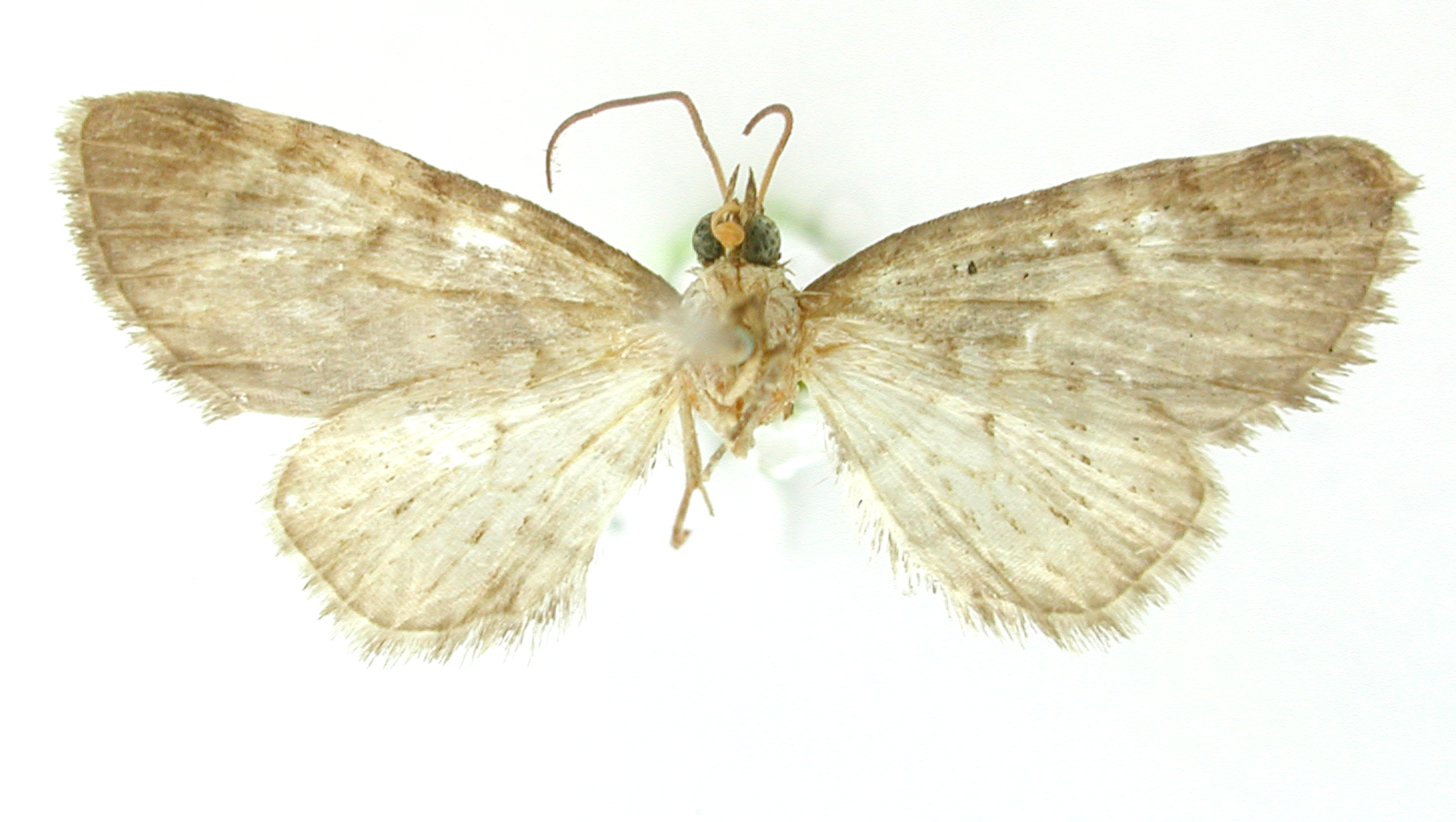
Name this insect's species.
Eupithecia briseis
